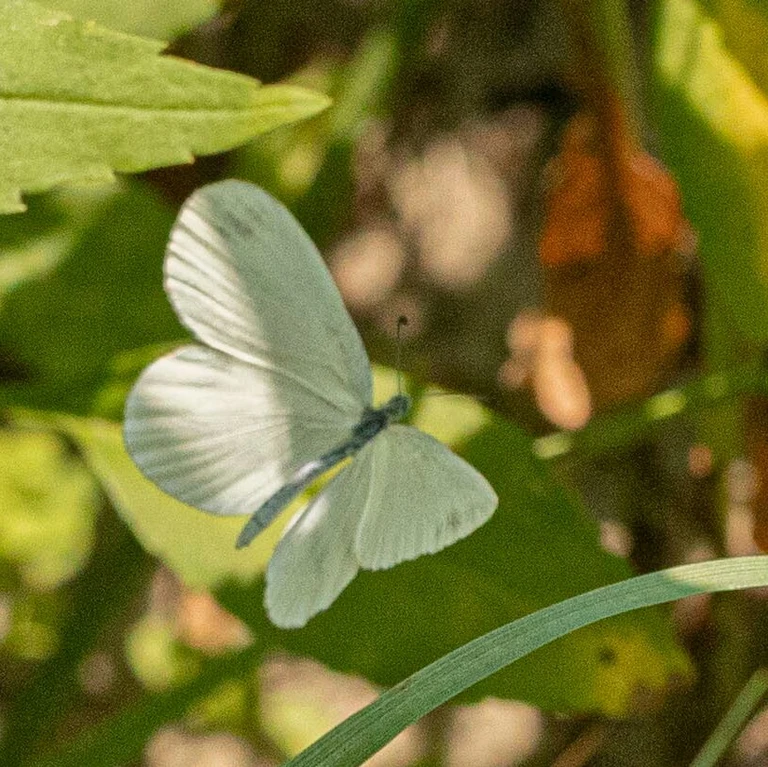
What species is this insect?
Leptidea sinapis/juvernica
